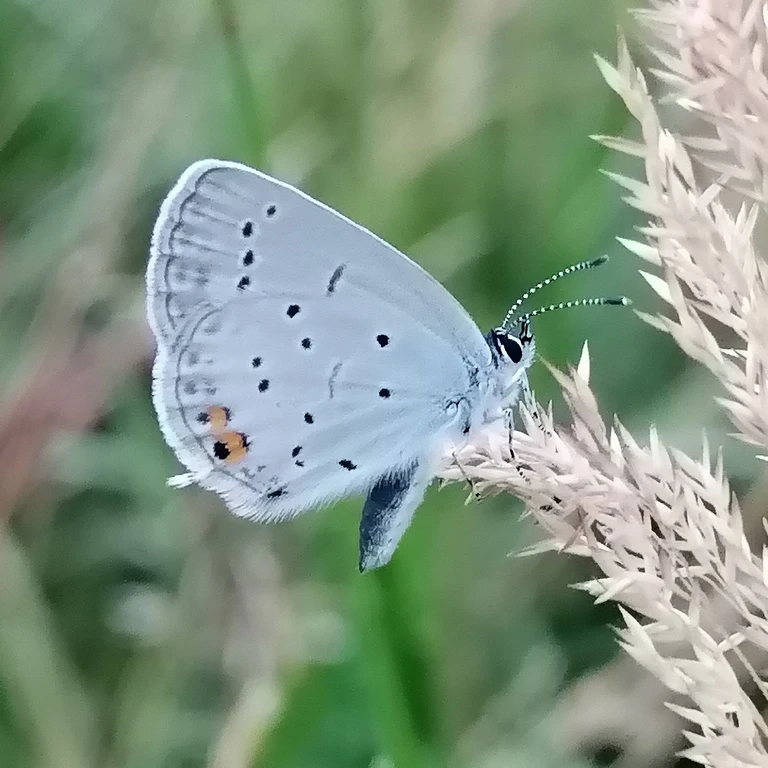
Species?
Cupido argiades (also Elkalyce argiades)
